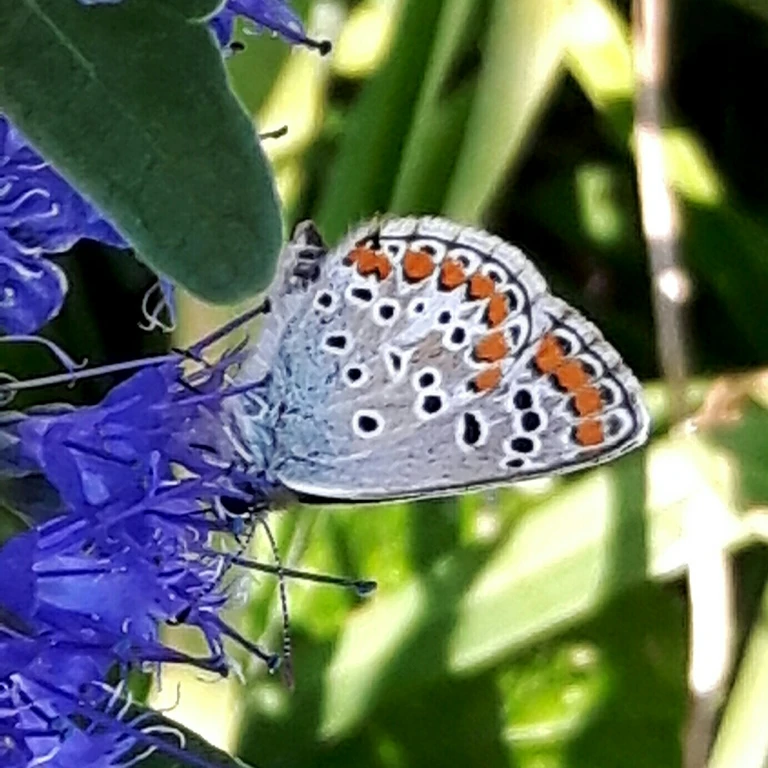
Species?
Aricia agestis/artaxerxes
